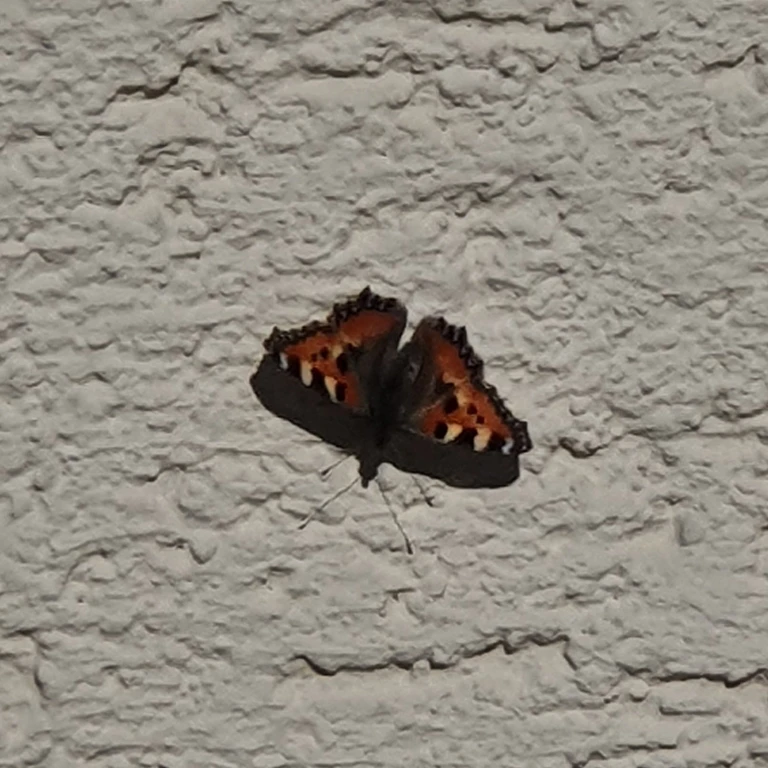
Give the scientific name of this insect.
Aglais urticae
